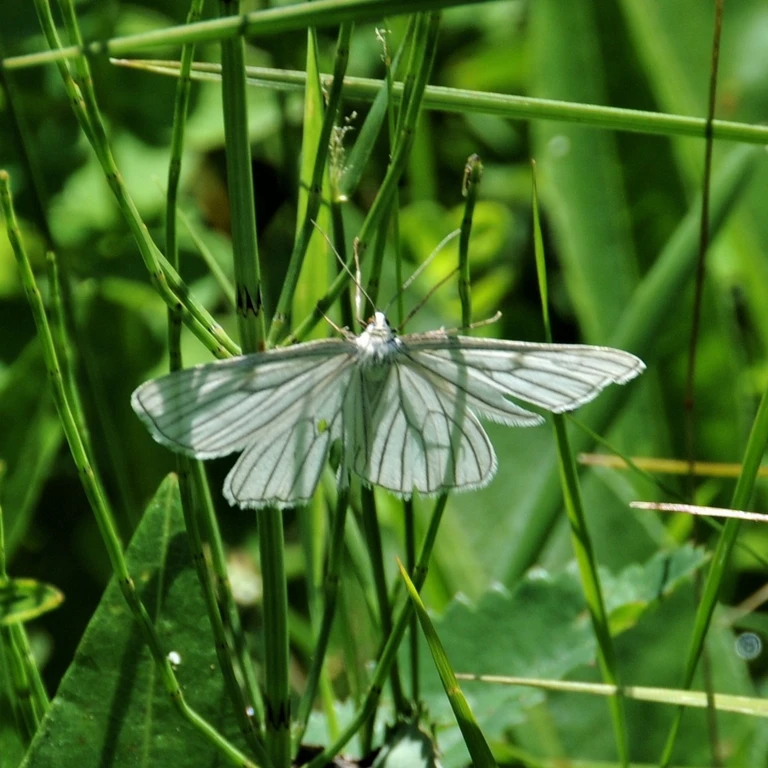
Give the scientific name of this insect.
Siona lineata
